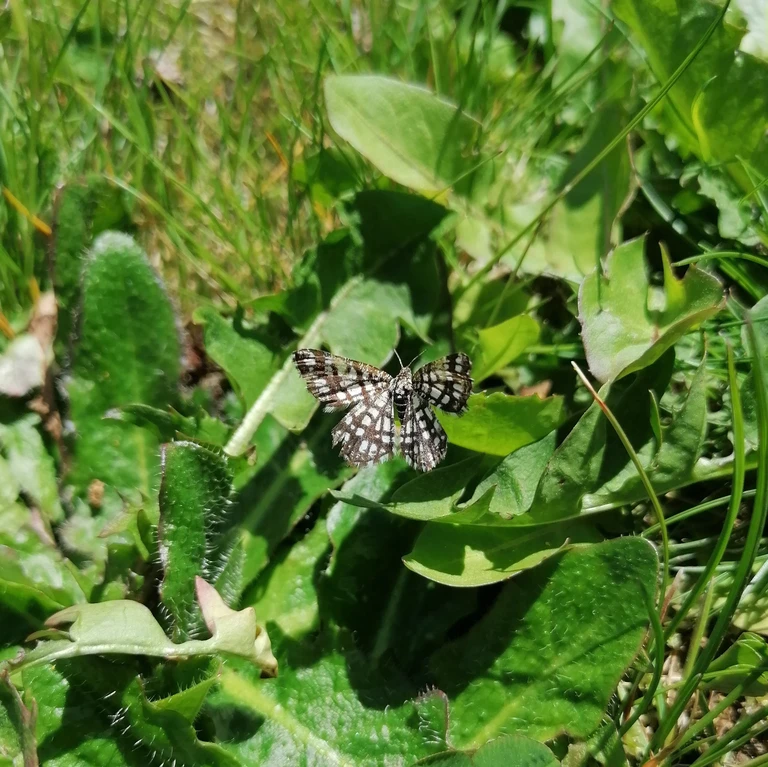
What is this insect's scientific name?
Chiasmia clathrata
